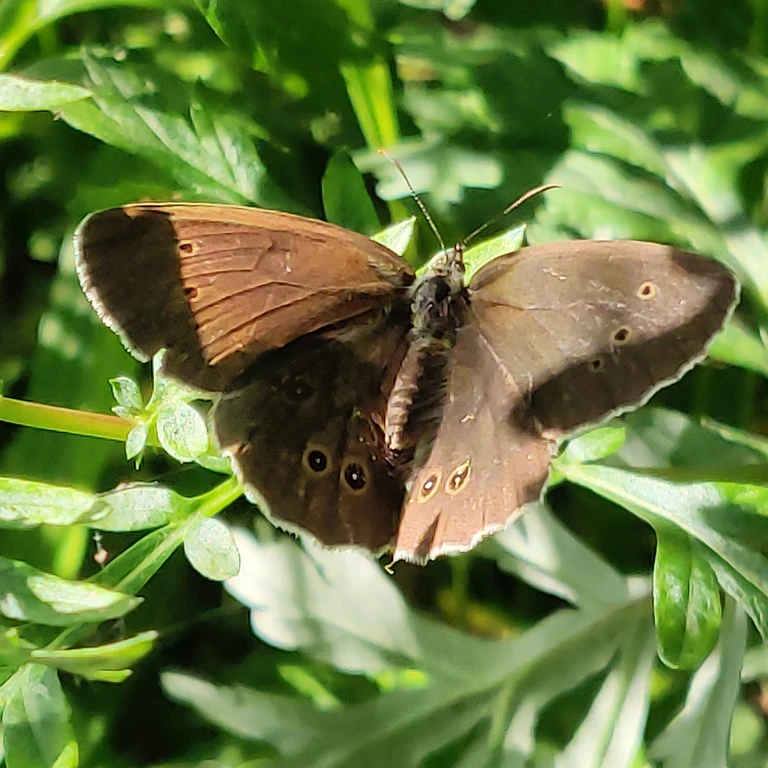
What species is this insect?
Aphantopus hyperantus
